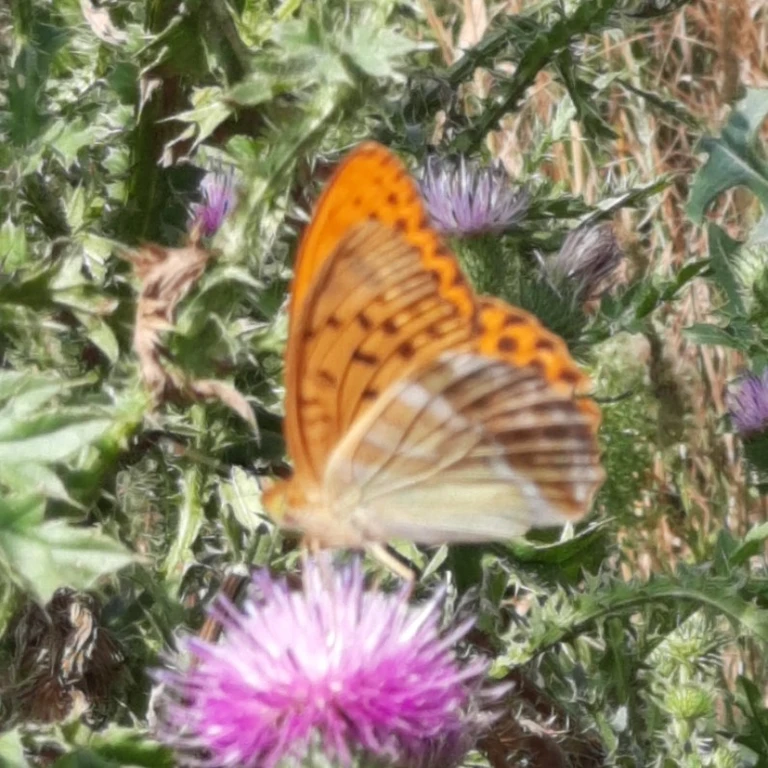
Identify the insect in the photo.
Argynnis paphia
